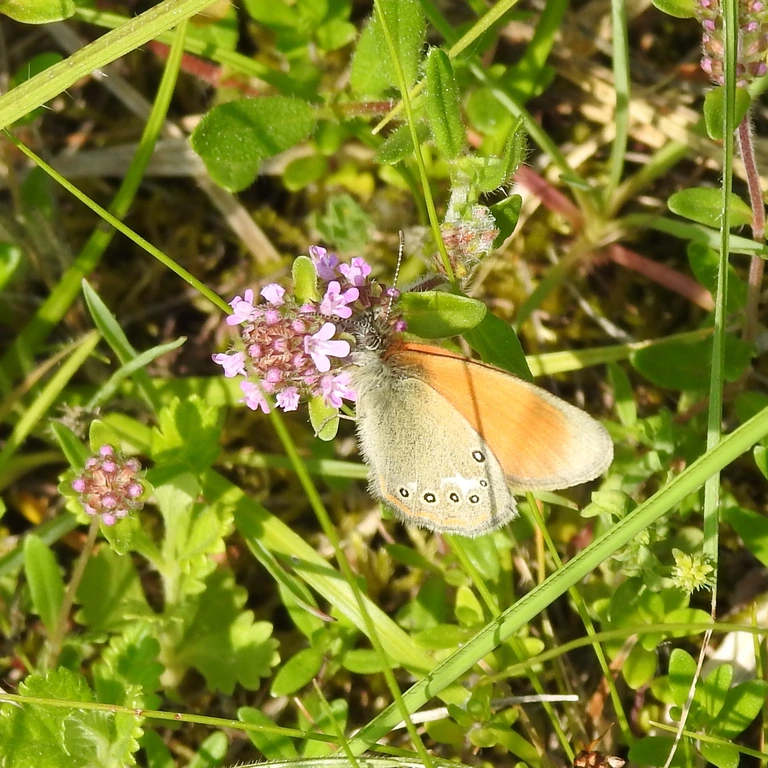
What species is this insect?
Coenonympha glycerion (also Coenonympha iphis)
